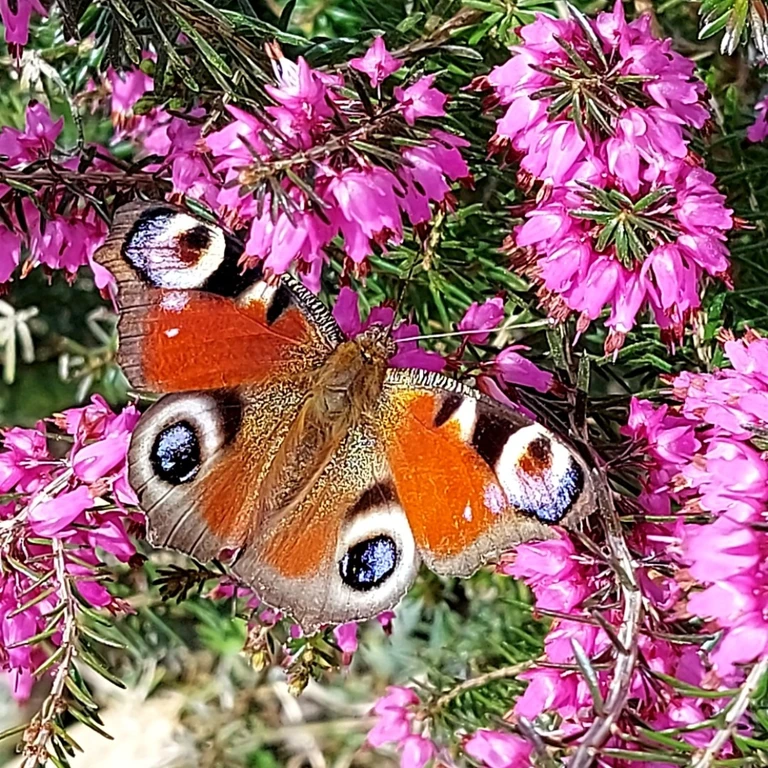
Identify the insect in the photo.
Aglais io
